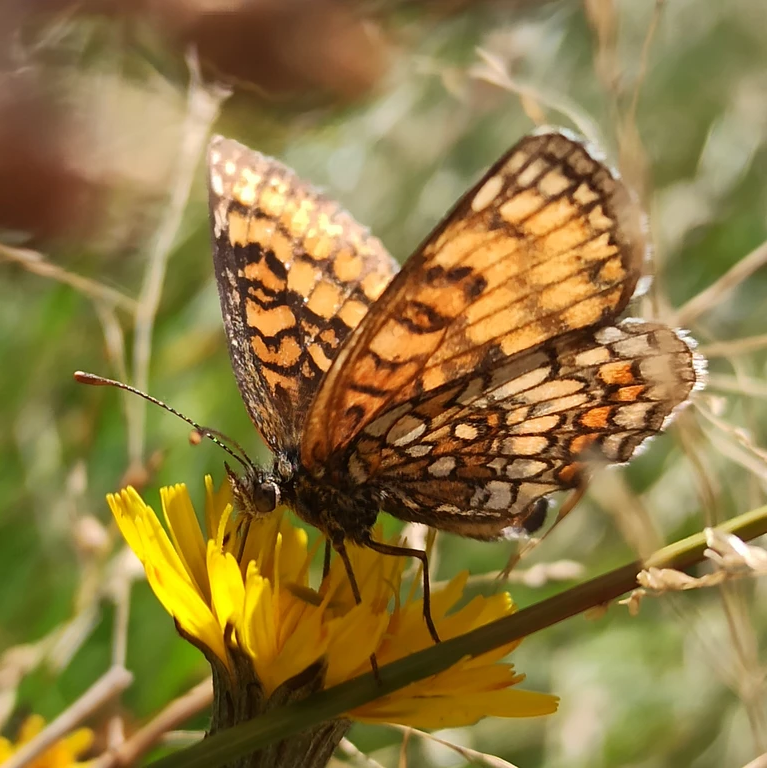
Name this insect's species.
Melitaea athalia
